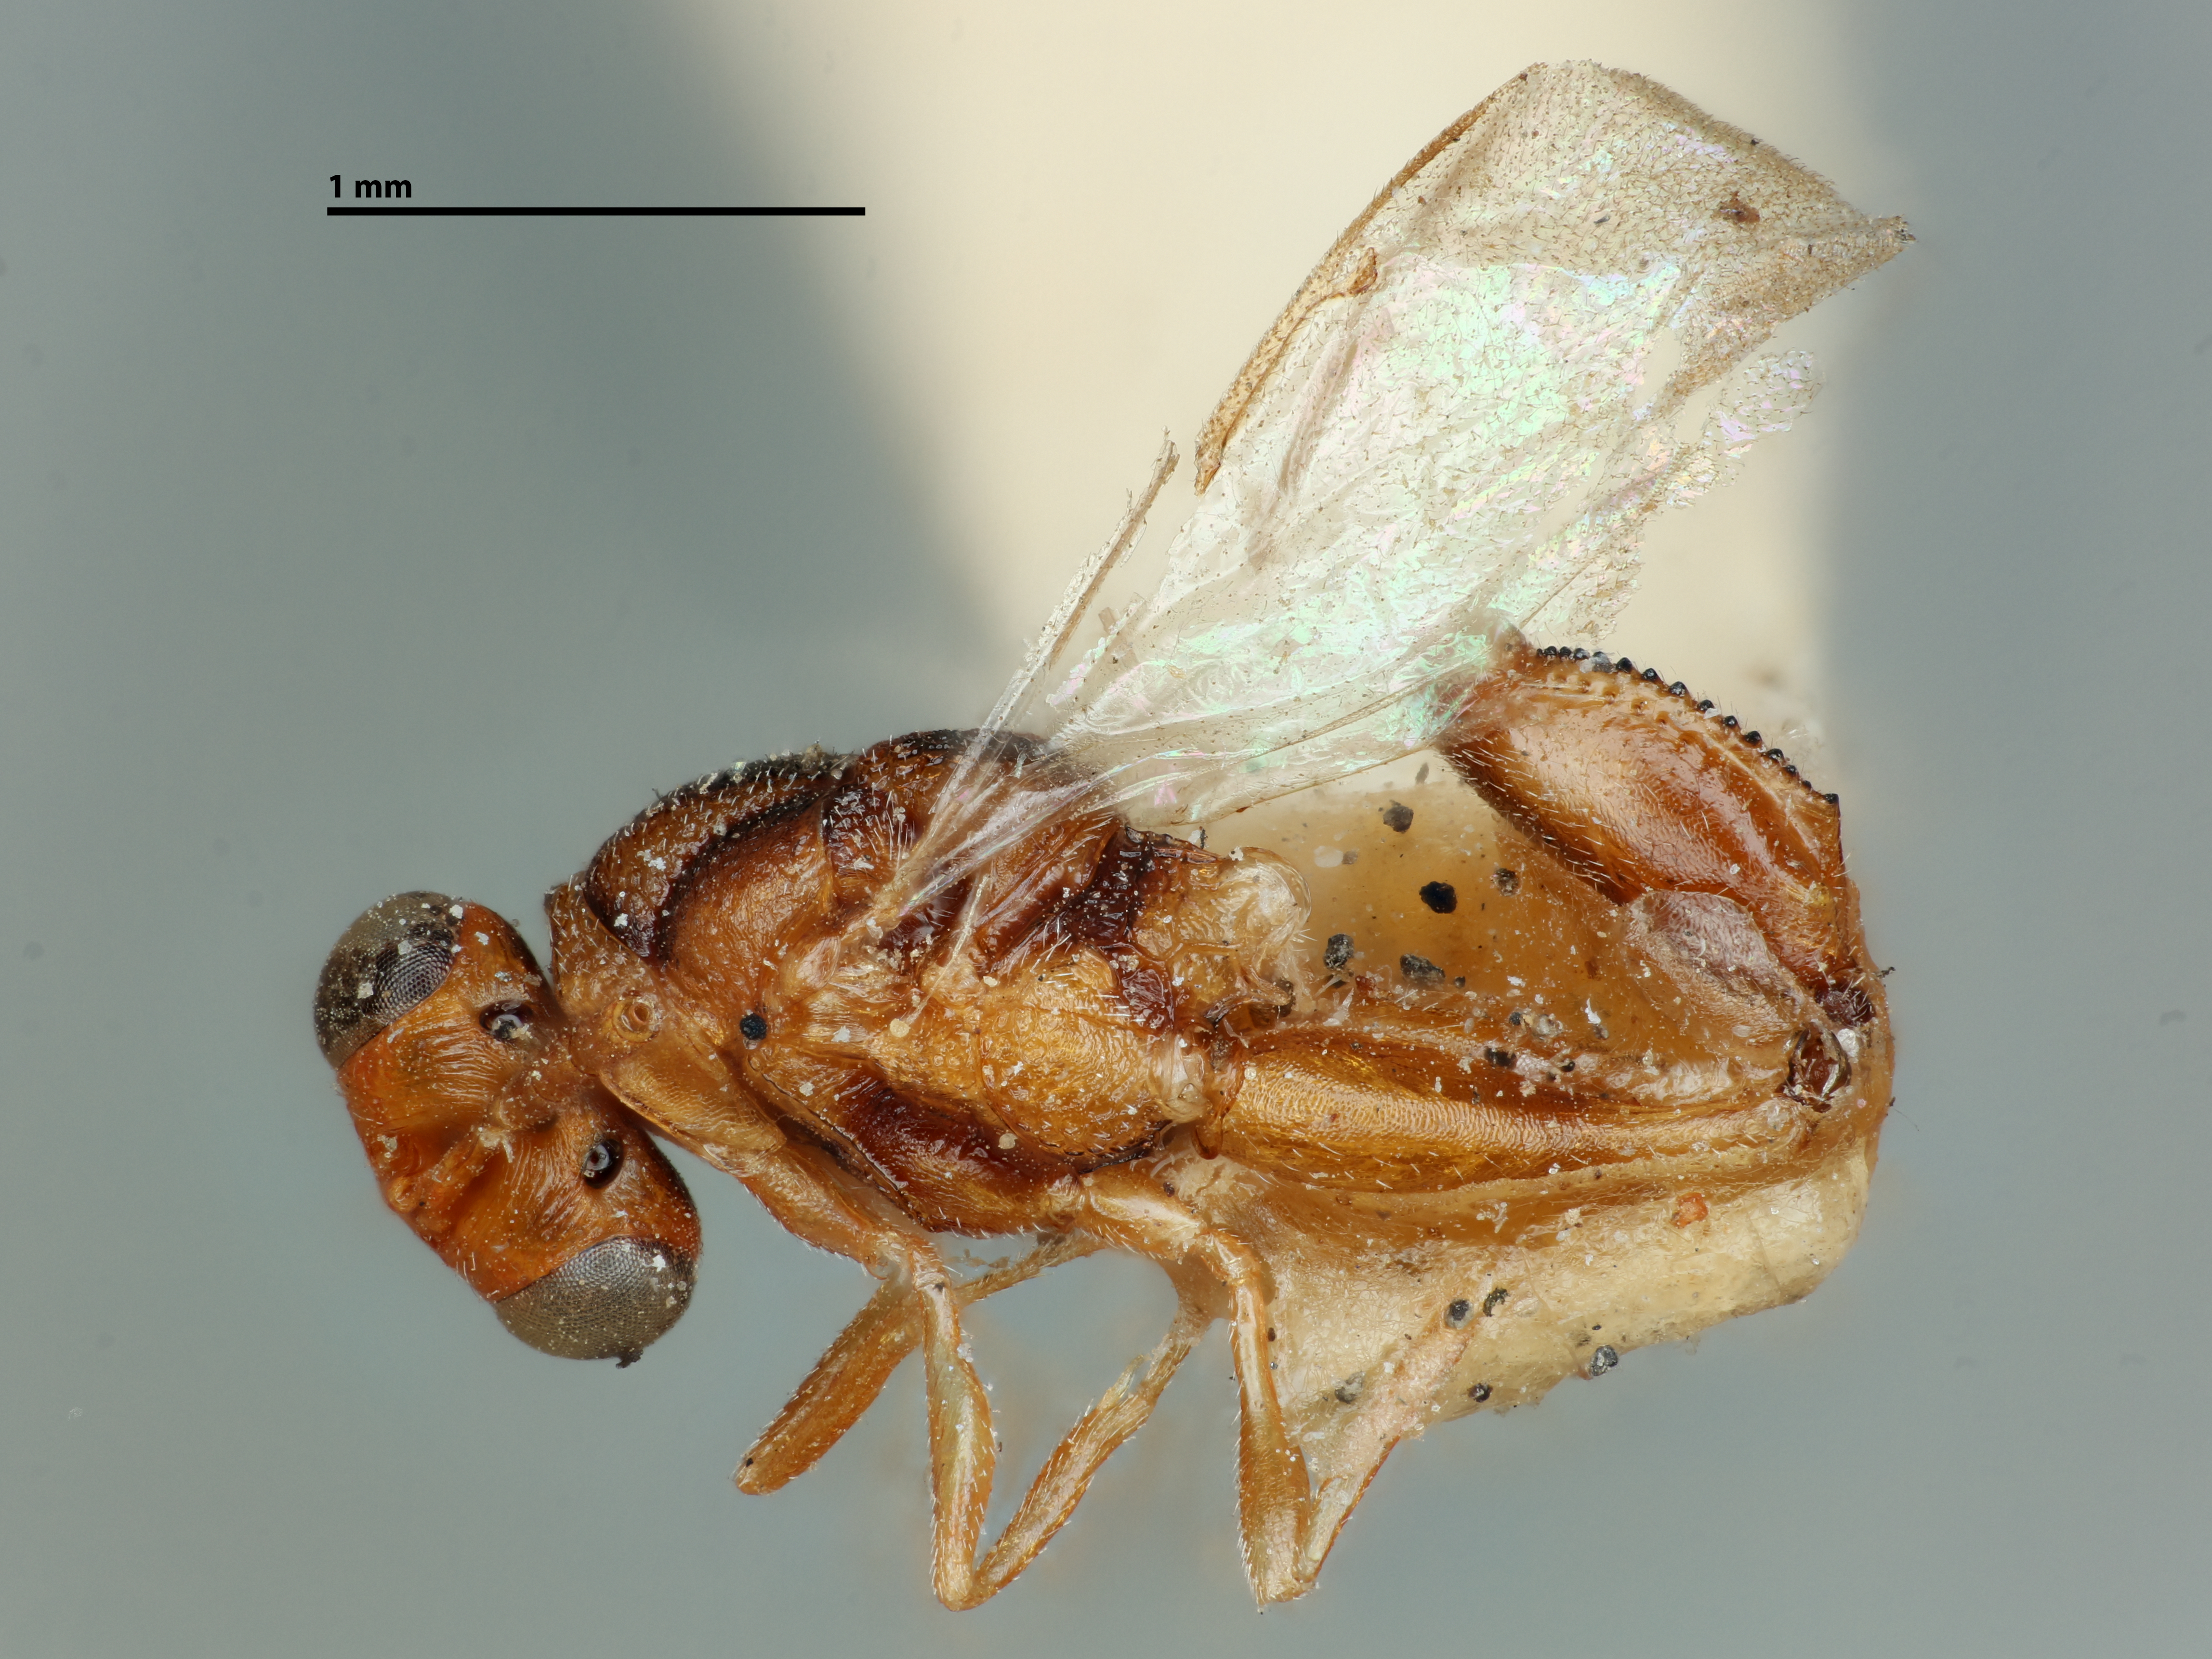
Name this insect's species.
Smicra longipetiola
